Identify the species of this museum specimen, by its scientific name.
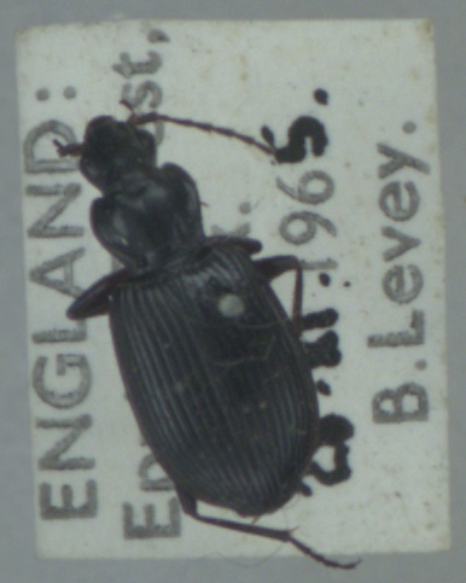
Platynus assimilis
